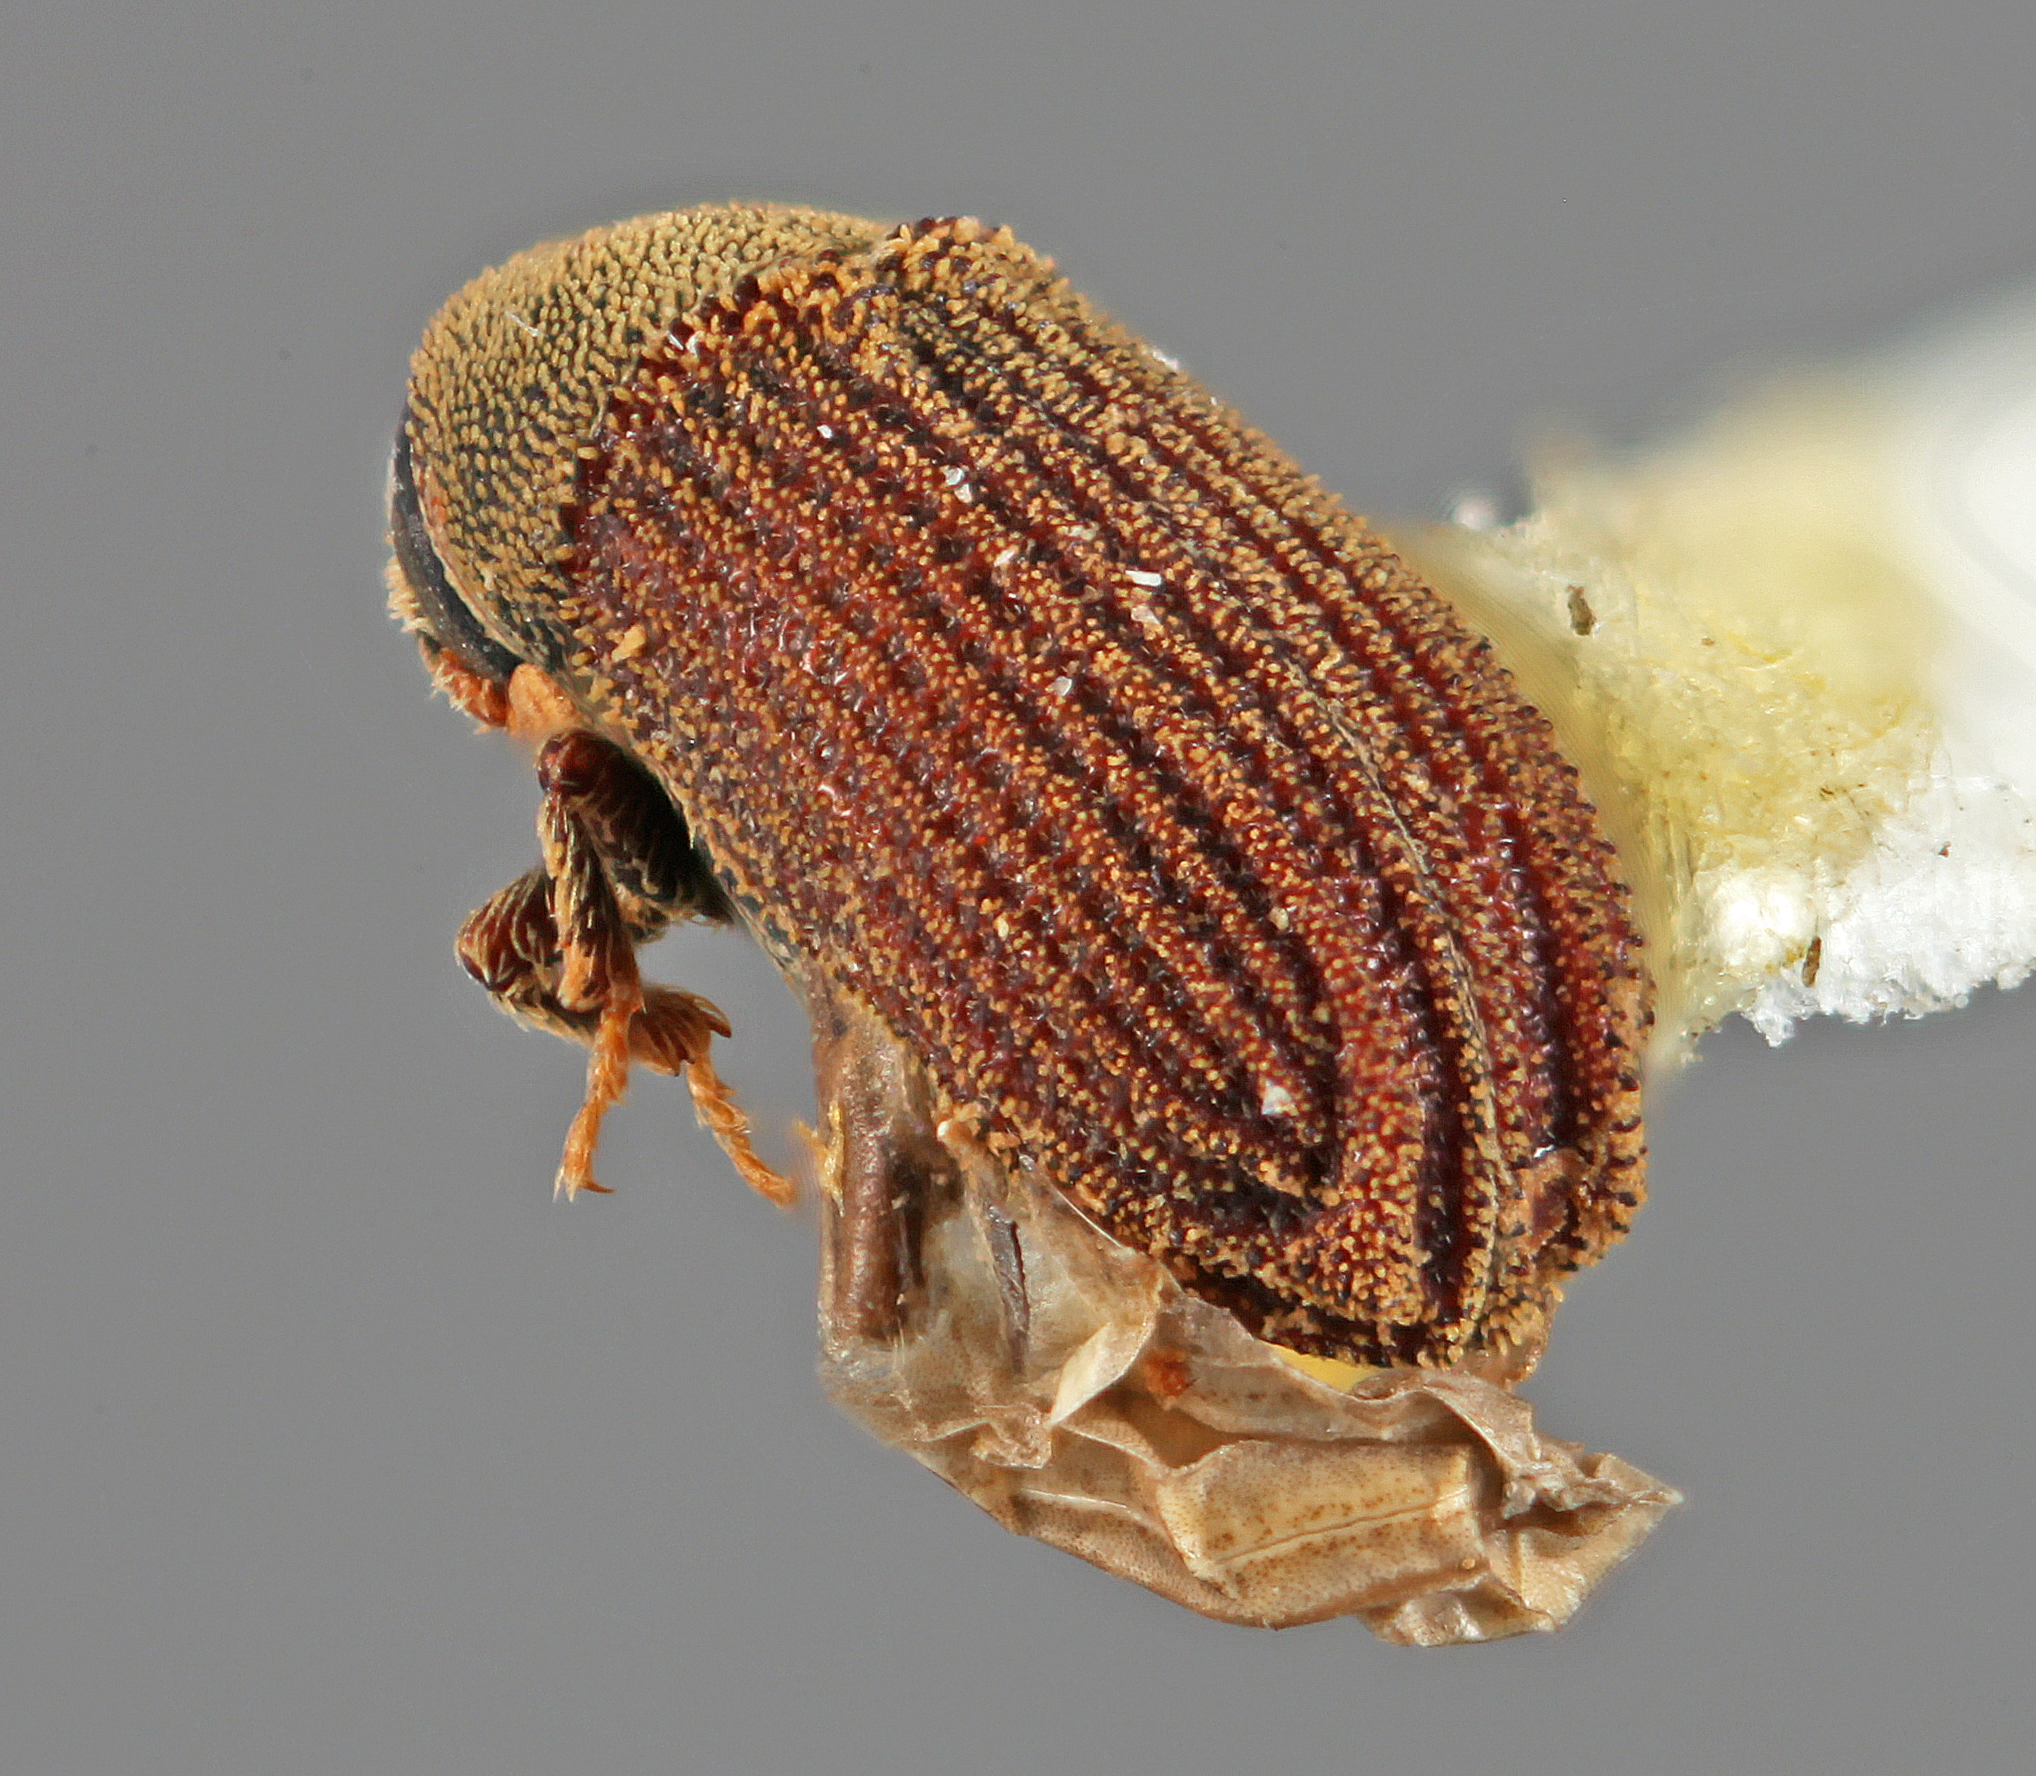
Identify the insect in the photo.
Carphoborus intermedius
